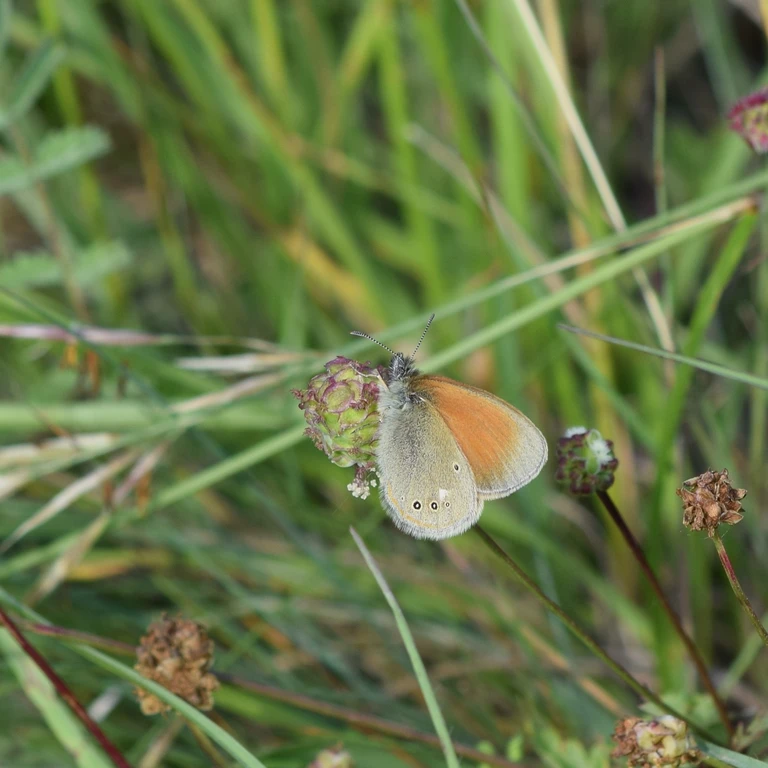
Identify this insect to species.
Coenonympha glycerion (also Coenonympha iphis)
